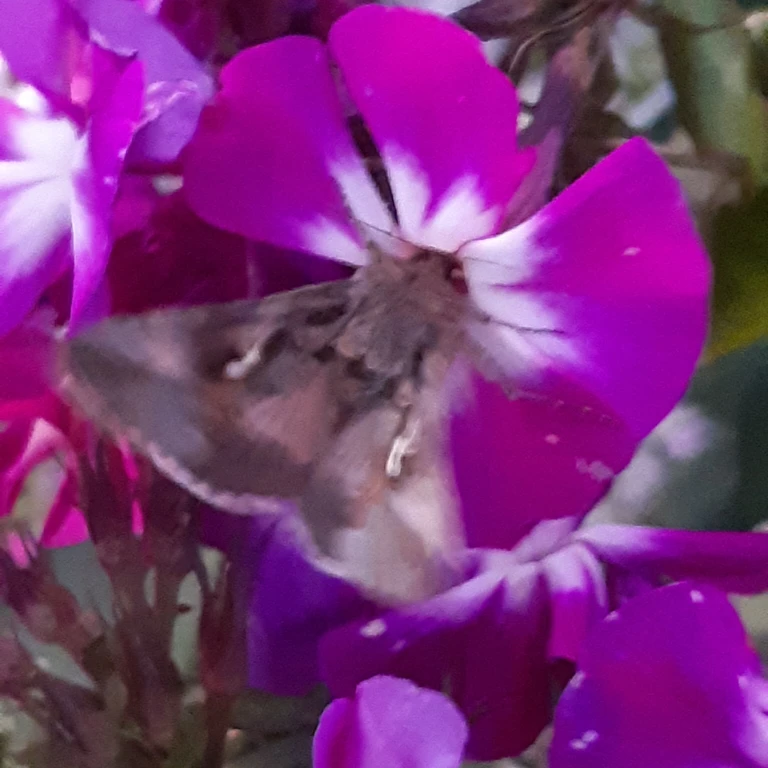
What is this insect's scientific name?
Autographa gamma
